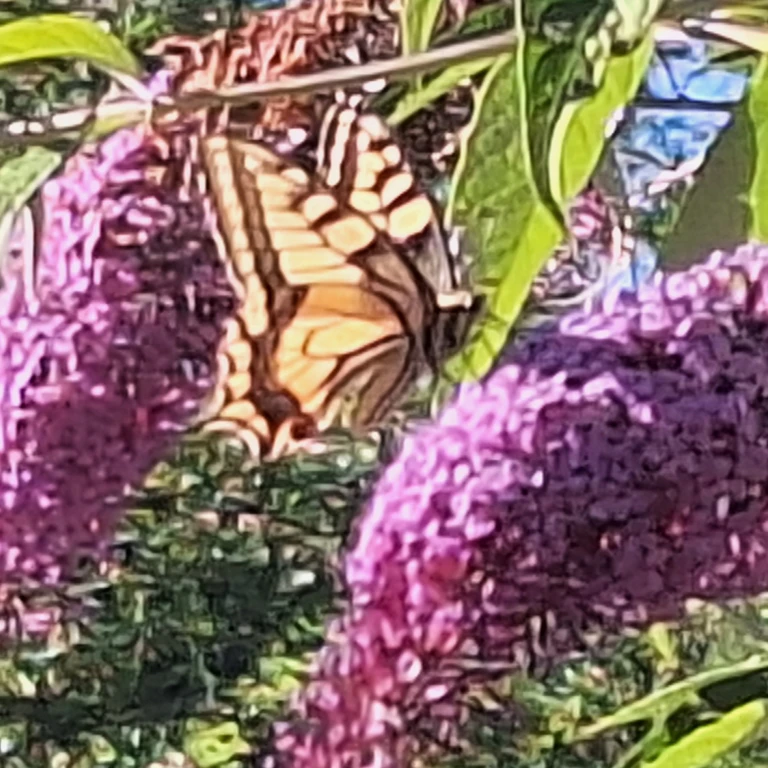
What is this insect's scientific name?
Papilio machaon
